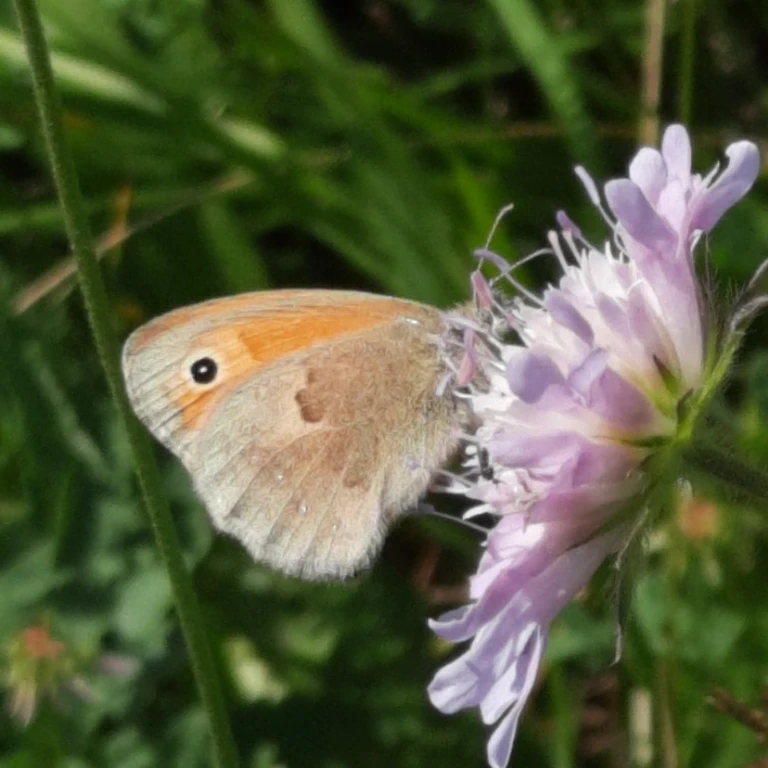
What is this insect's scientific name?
Coenonympha pamphilus
